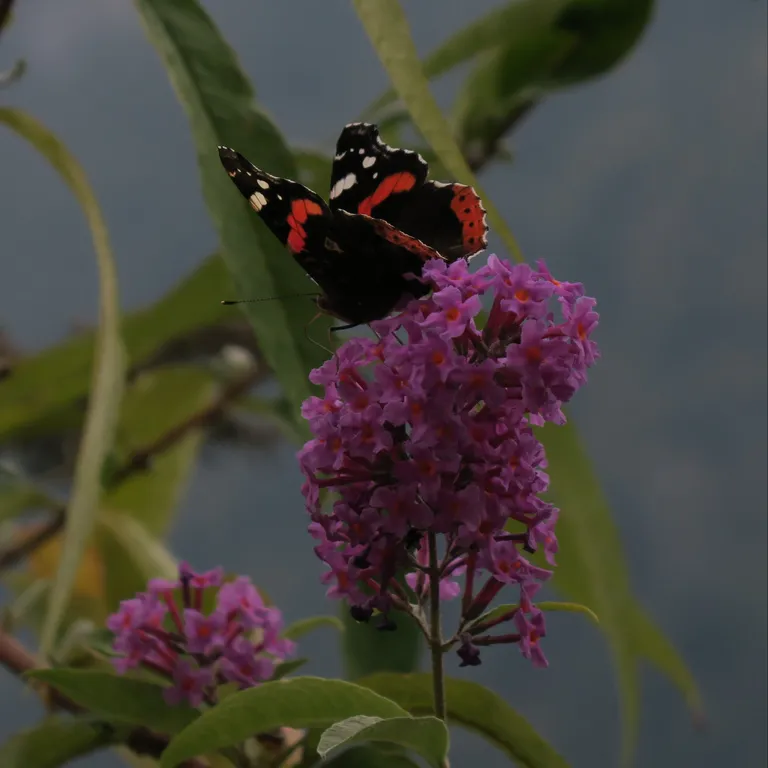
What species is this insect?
Vanessa atalanta
